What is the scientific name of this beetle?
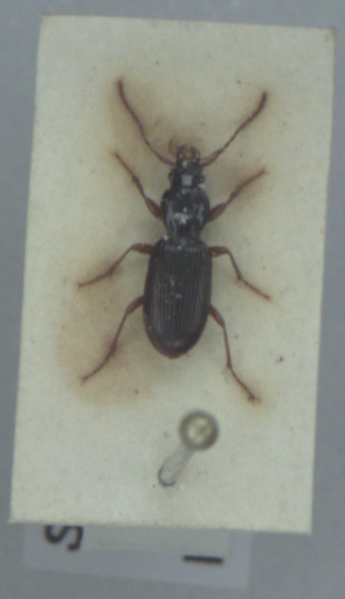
Stomis pumicatus
